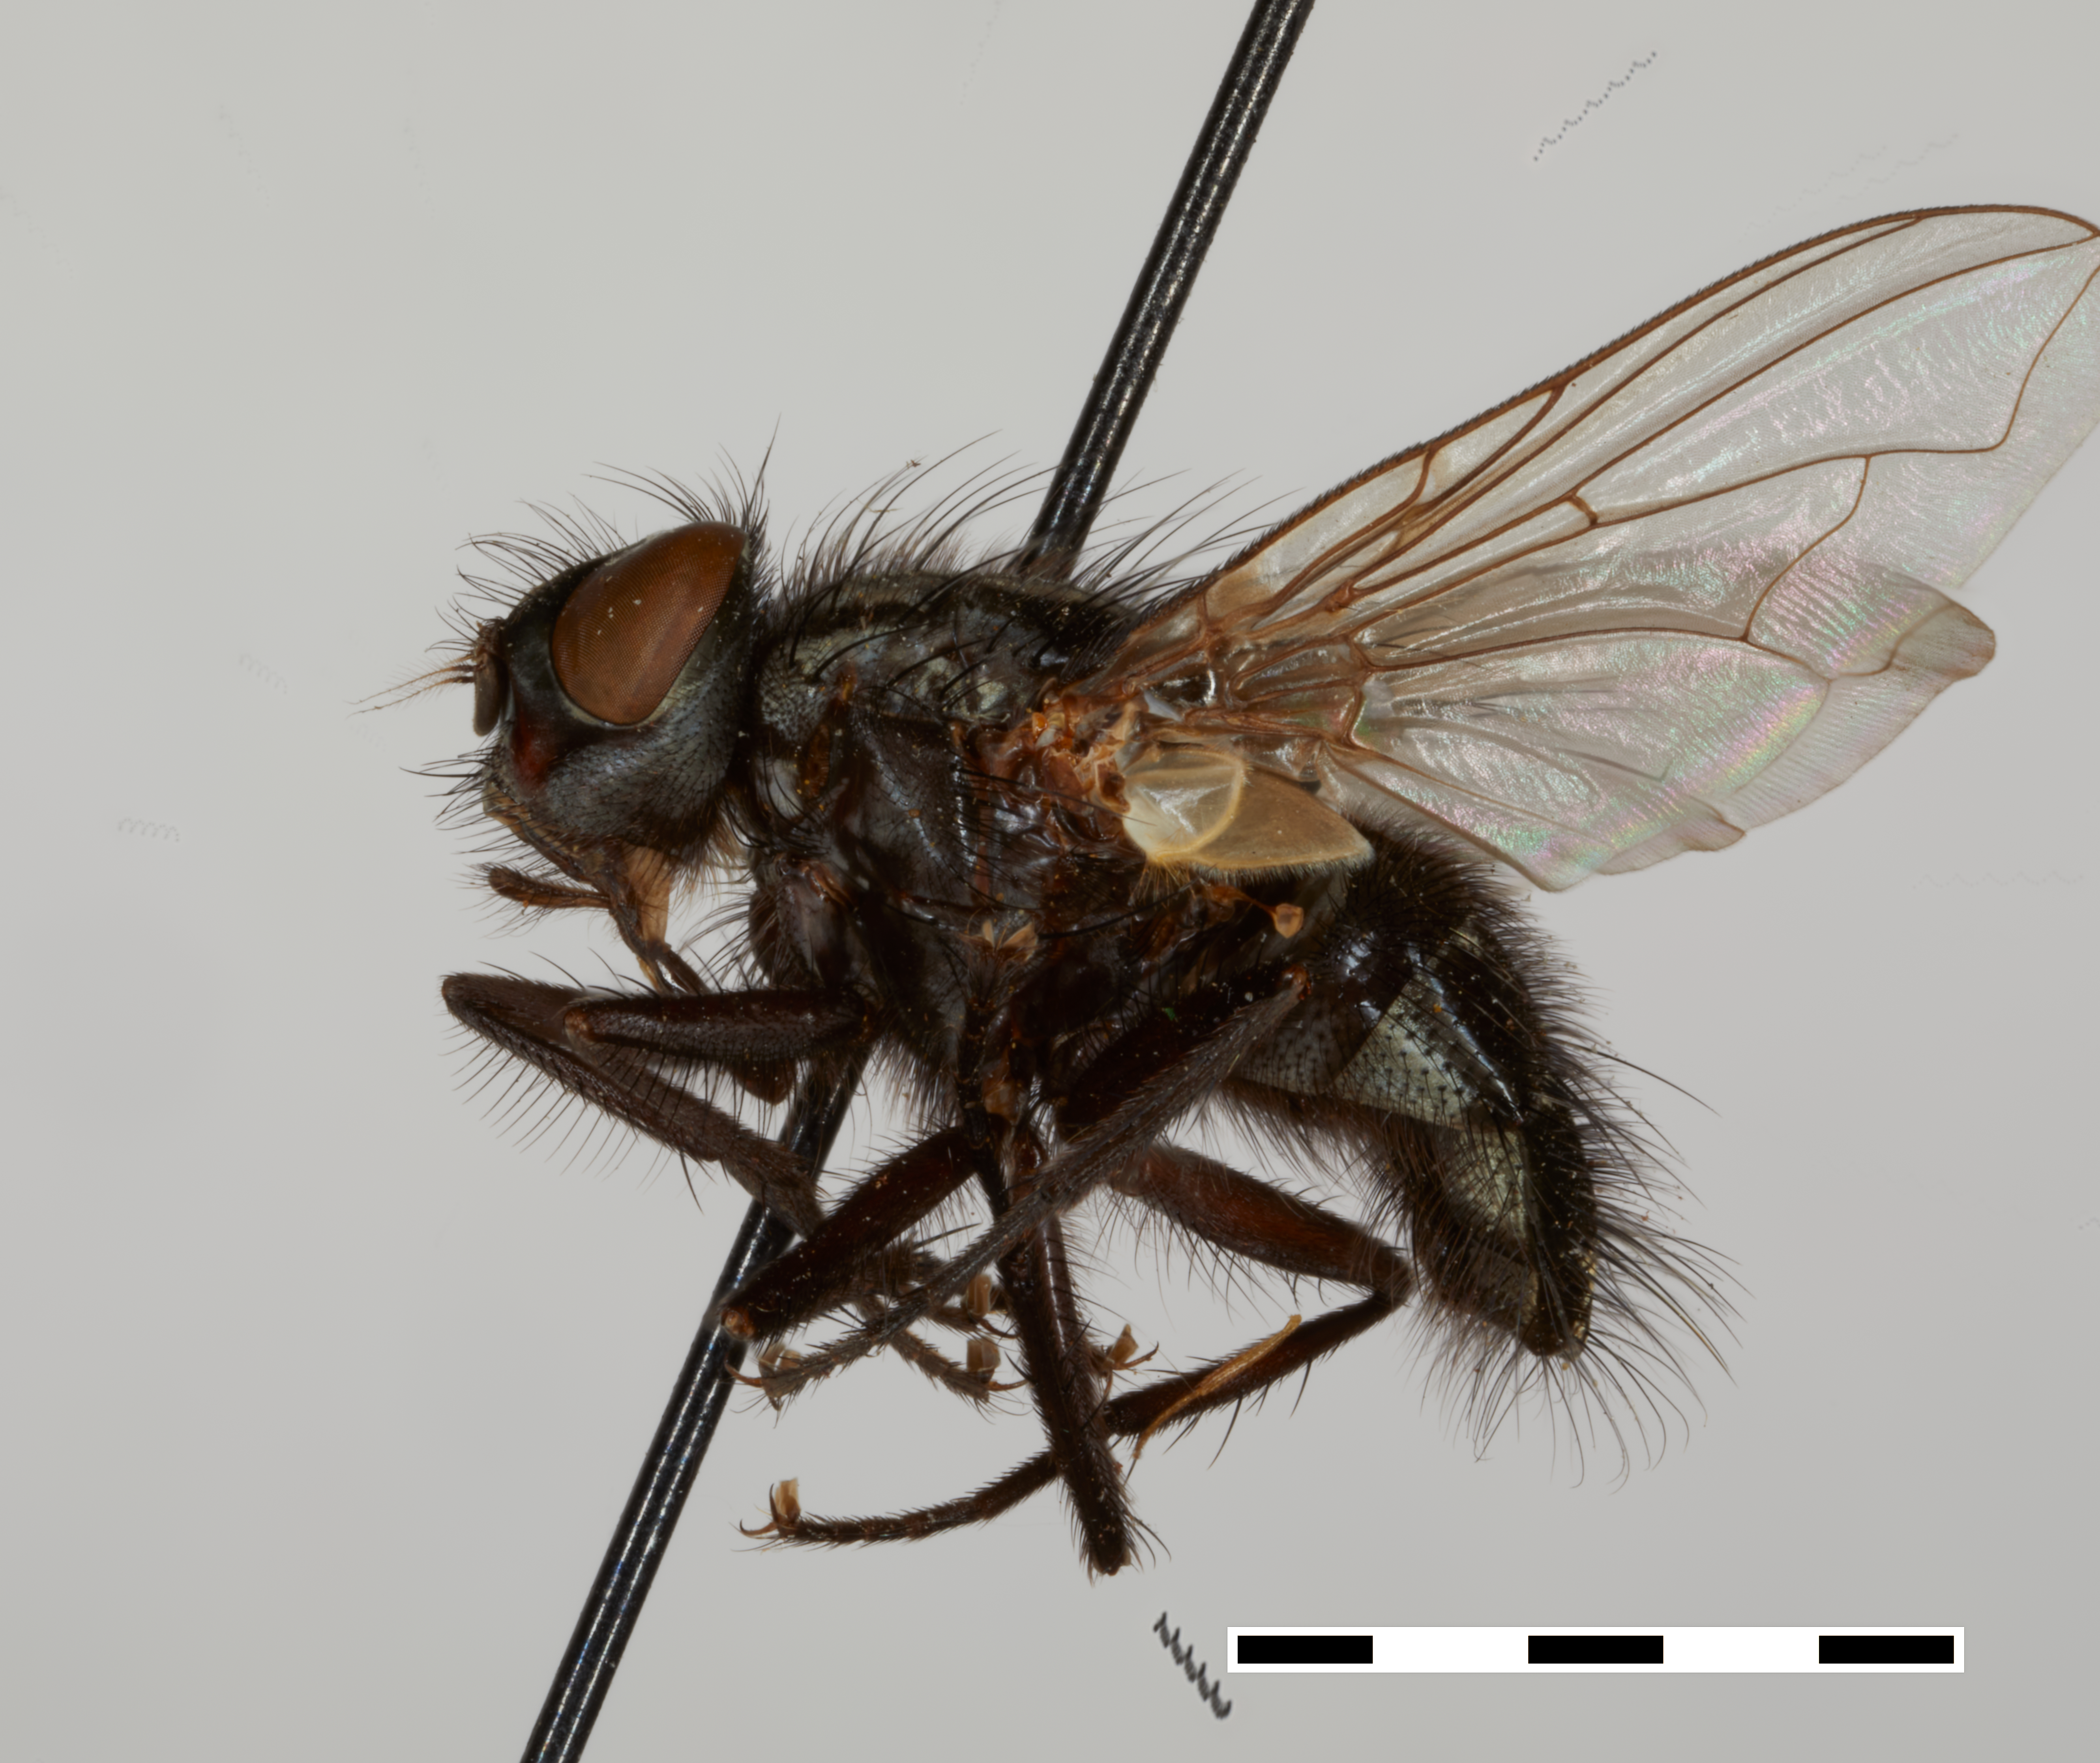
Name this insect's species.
Nesodexia corsicana
